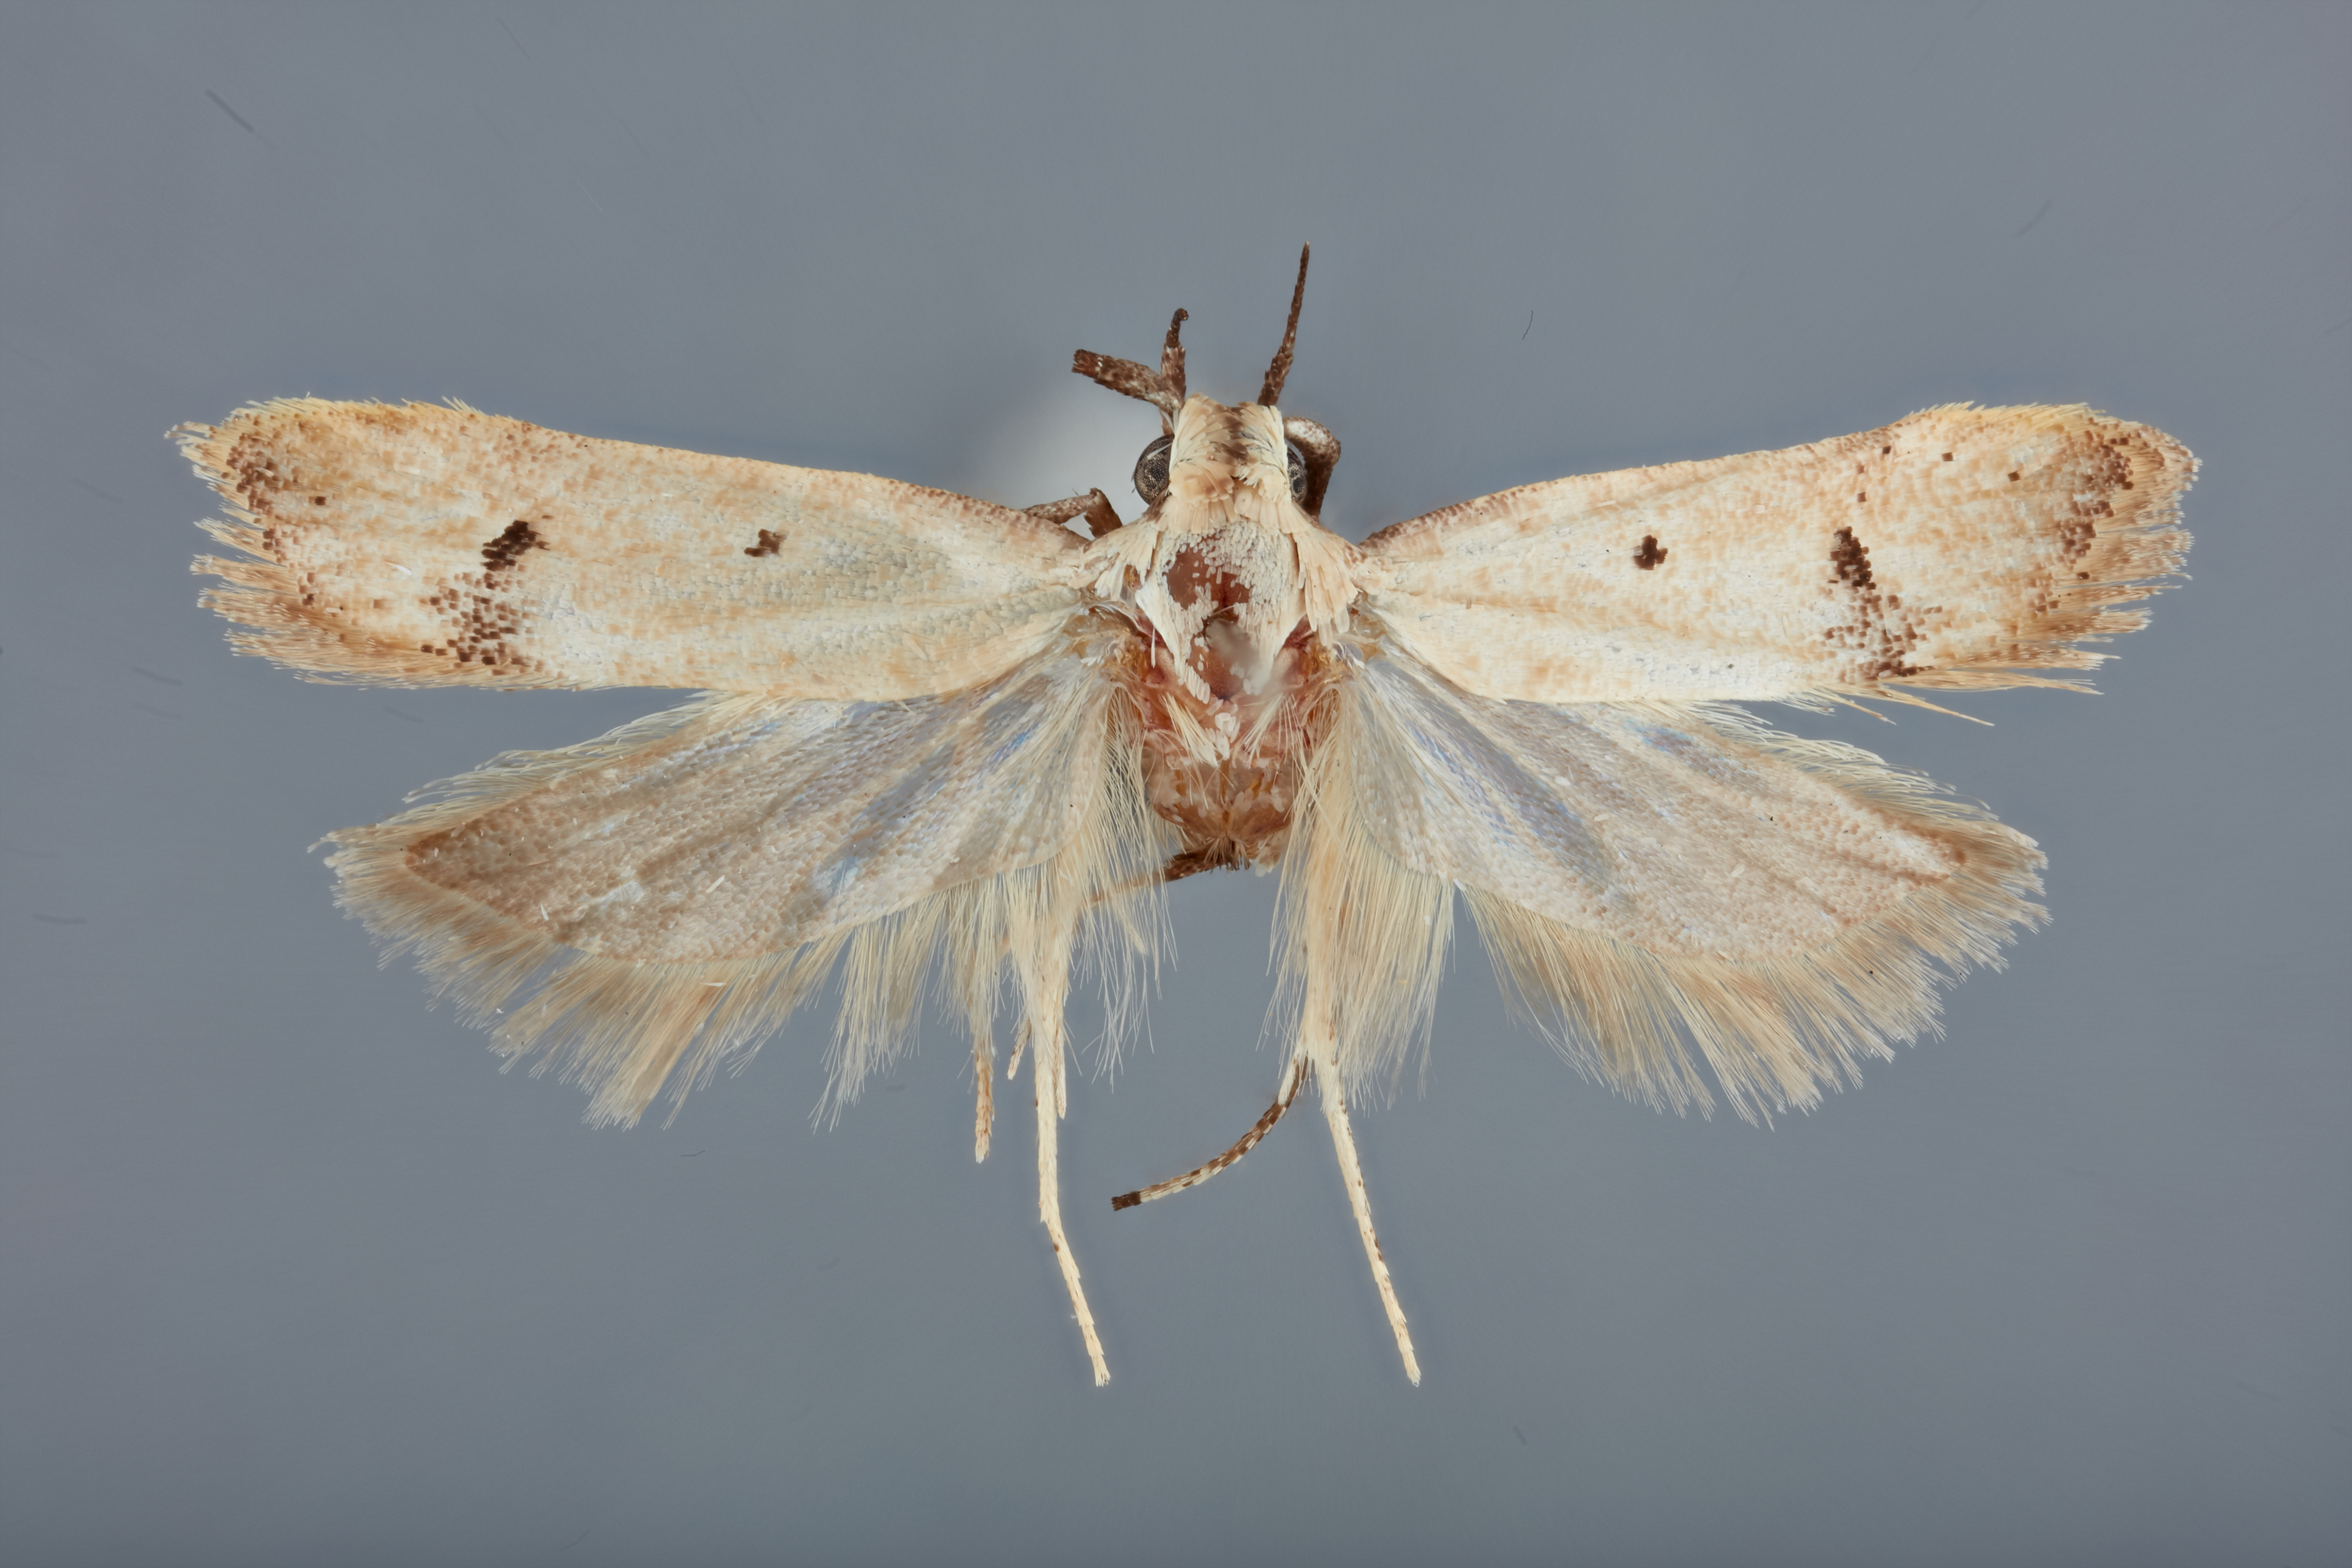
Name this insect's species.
Lecithocera stichoides
